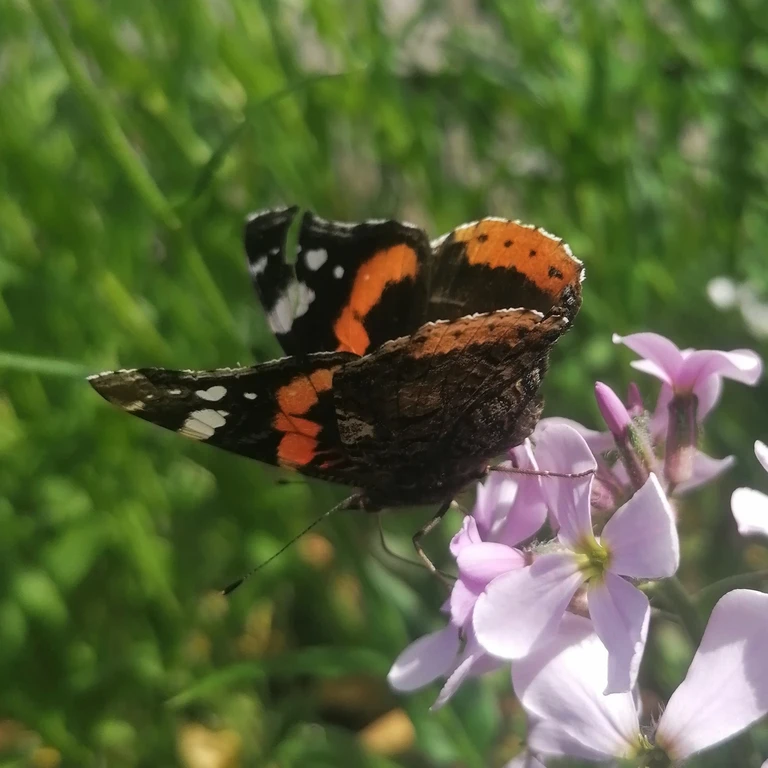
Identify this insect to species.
Vanessa atalanta
